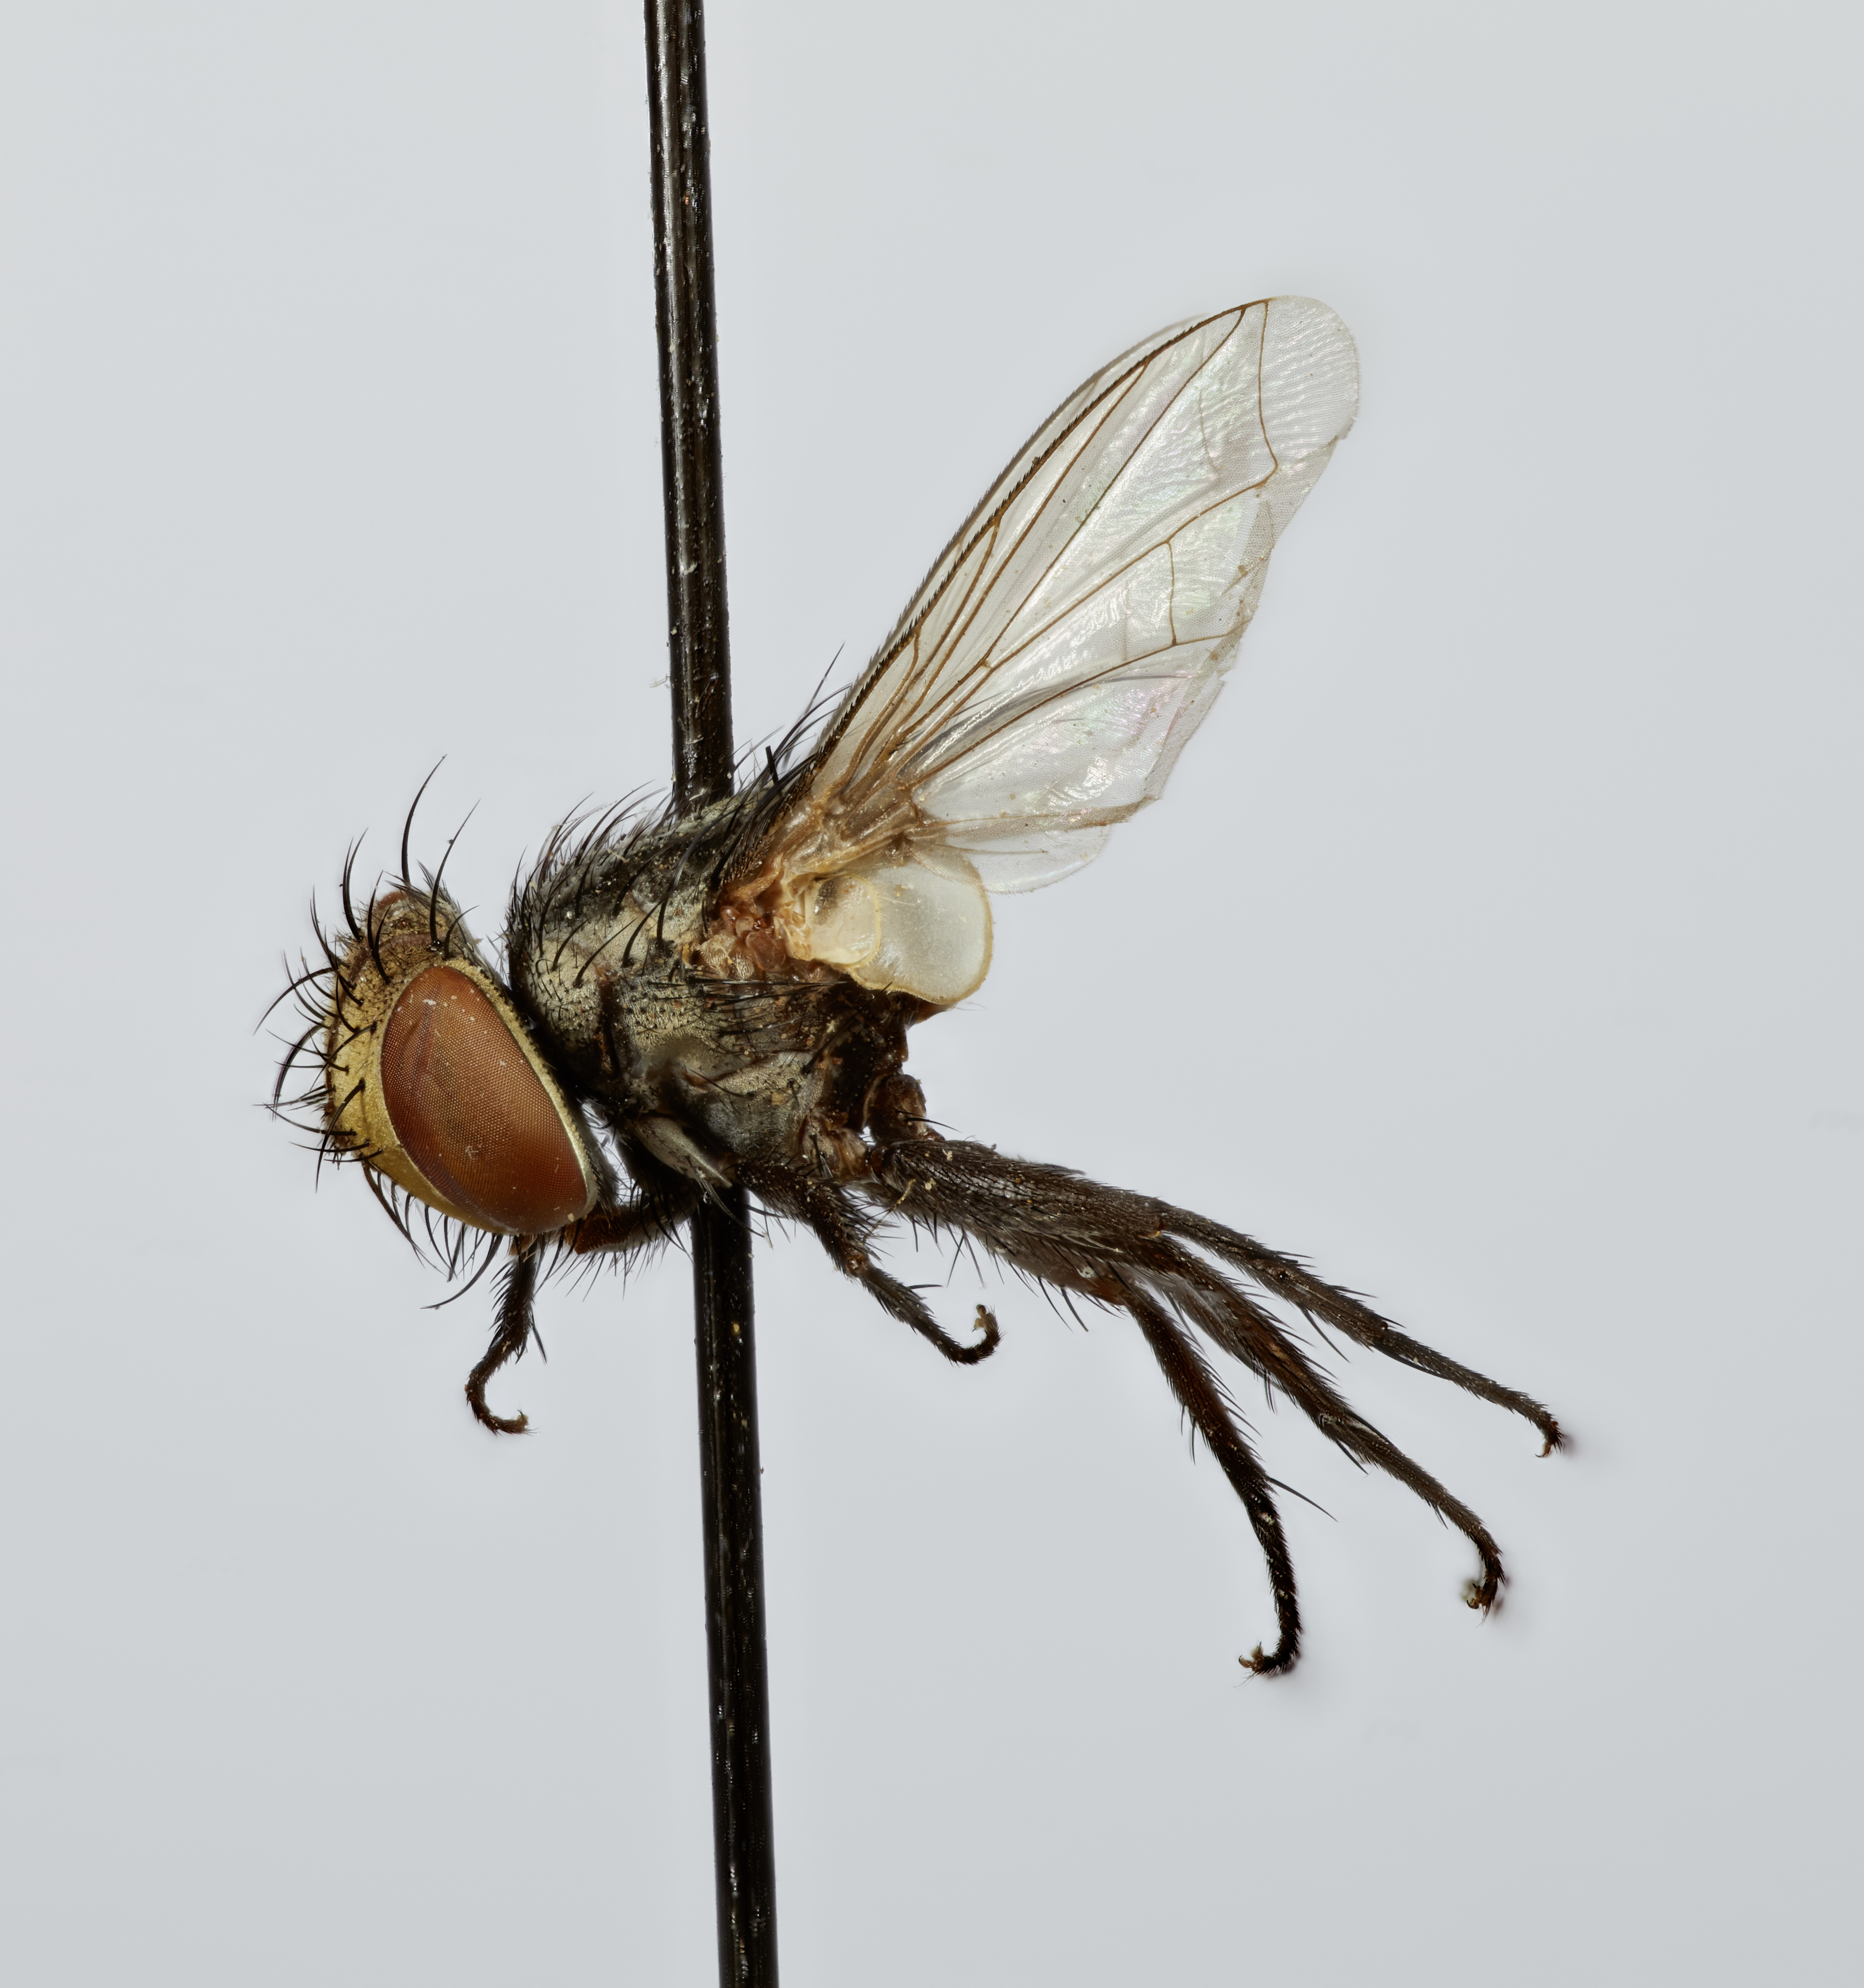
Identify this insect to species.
Metopiops mirabilis
